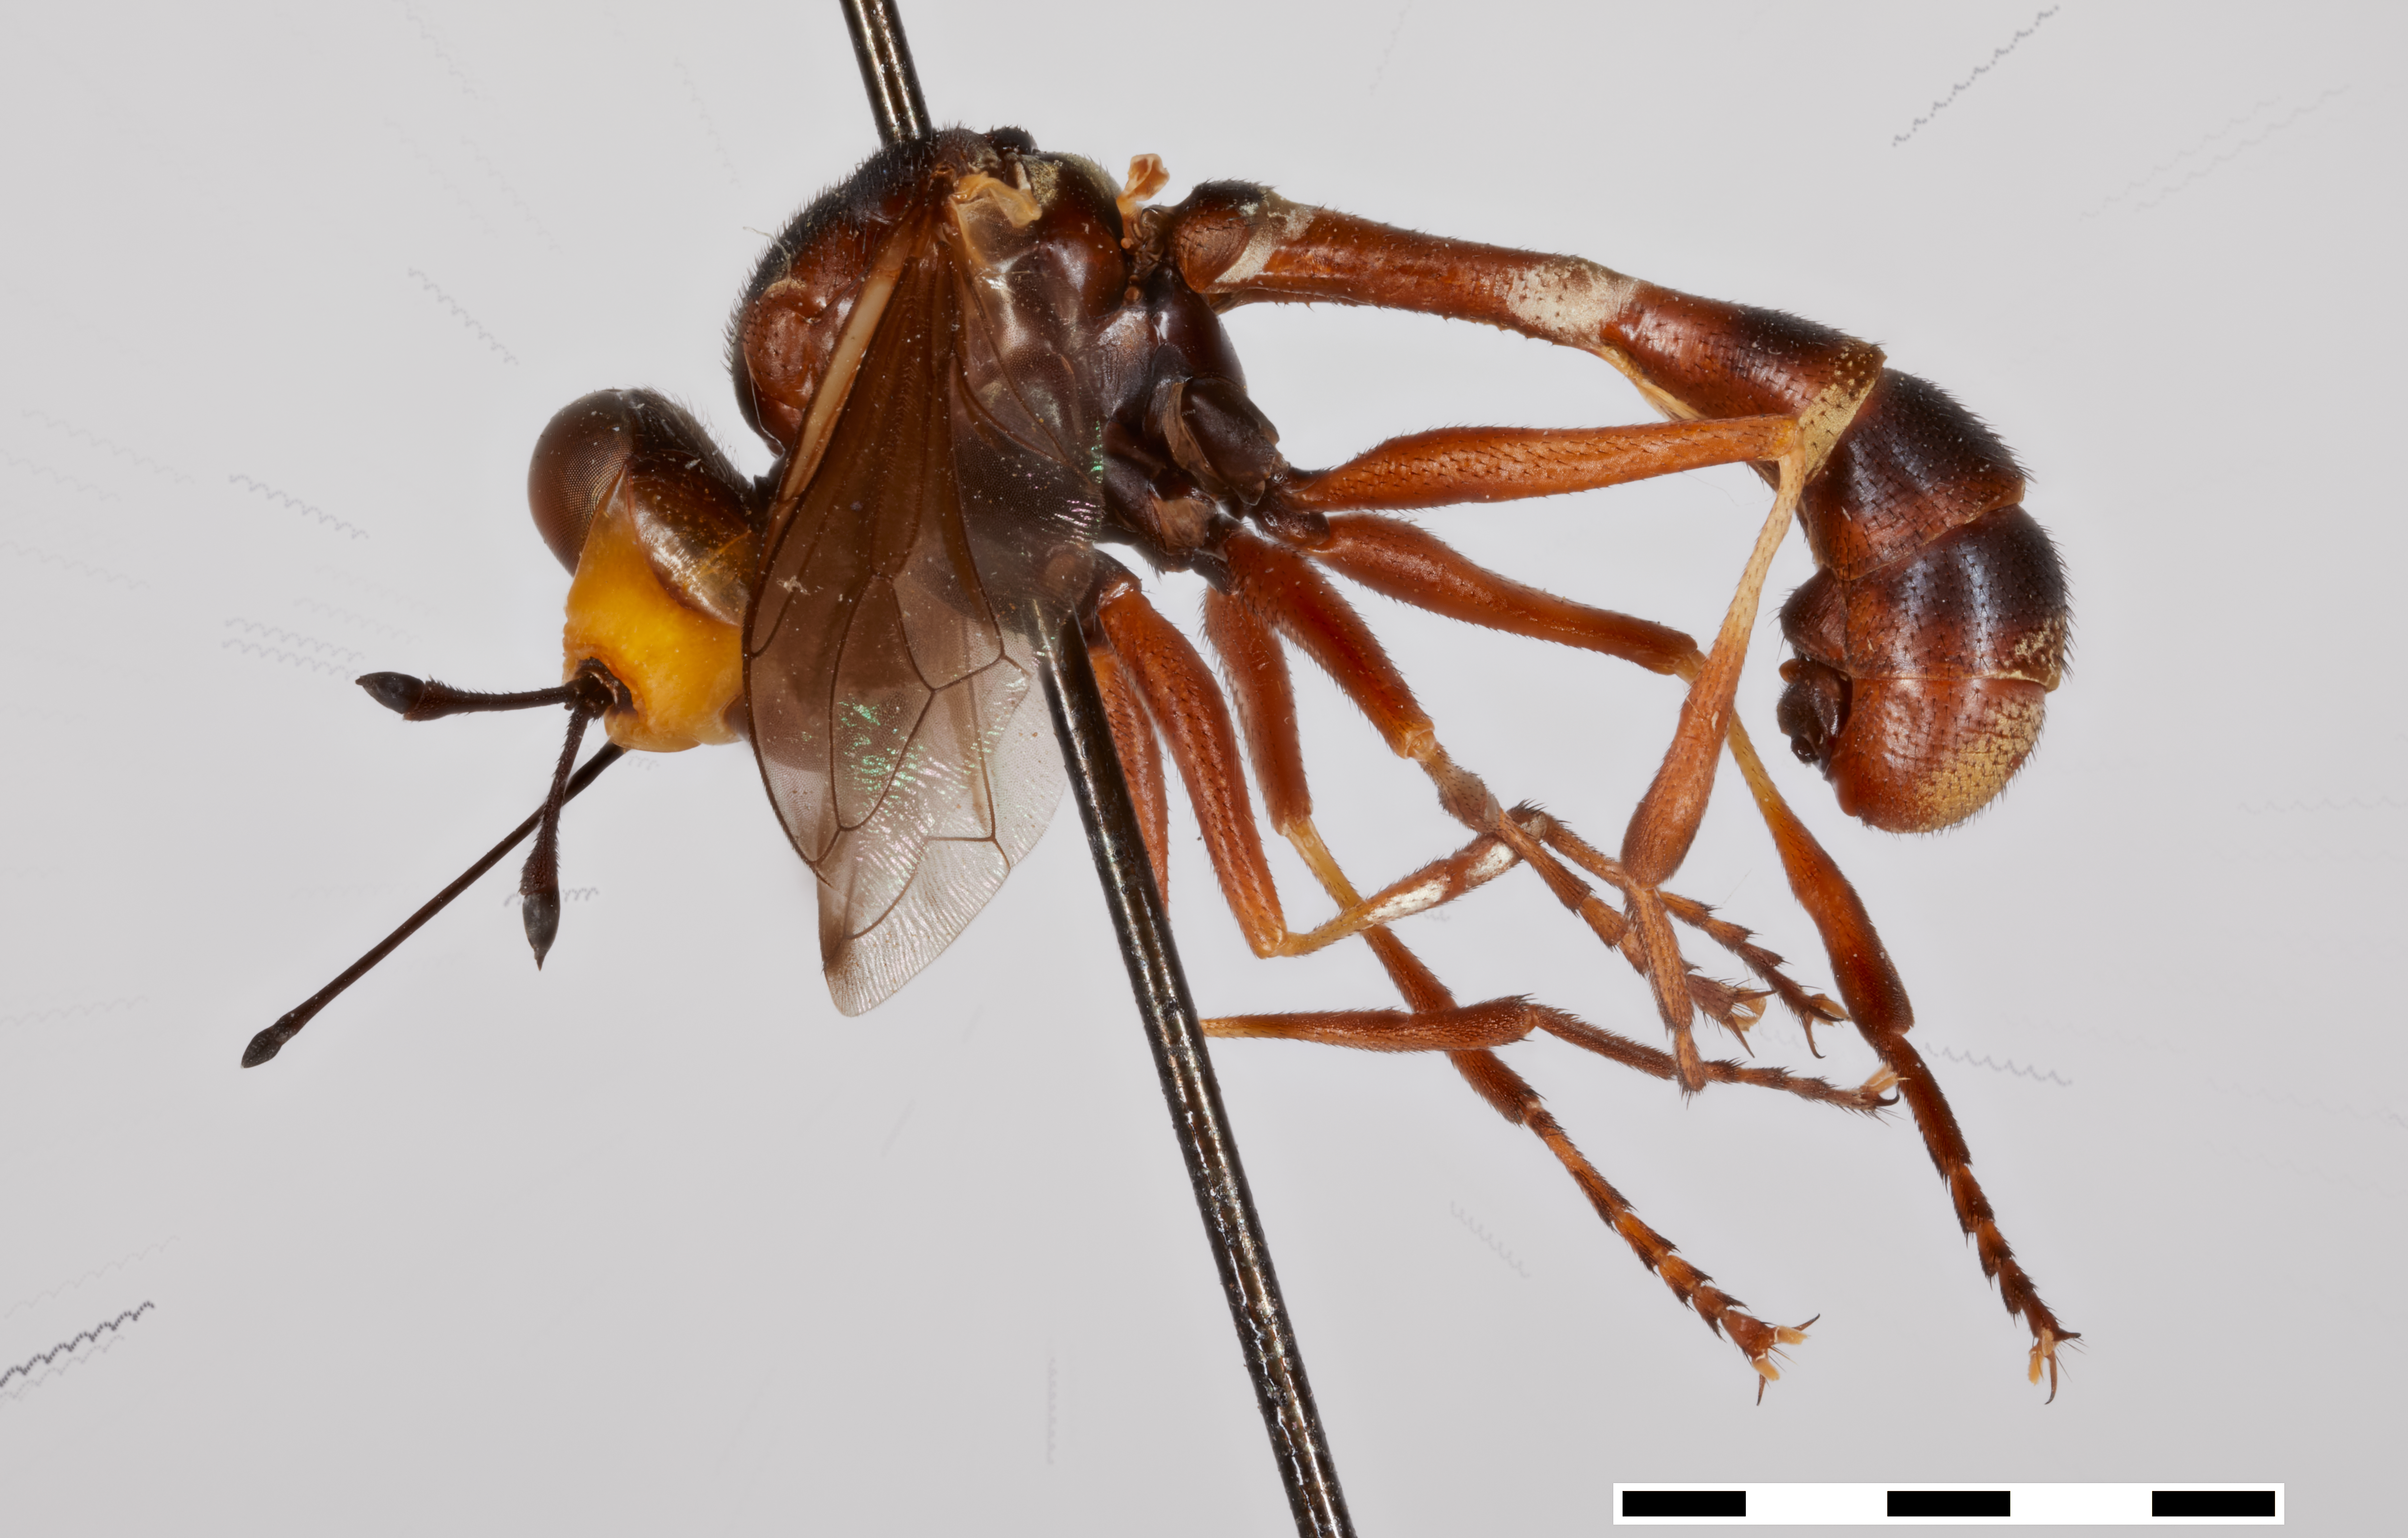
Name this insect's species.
Physocephala maculigera
